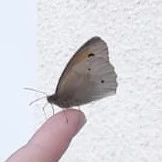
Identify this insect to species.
Maniola jurtina
